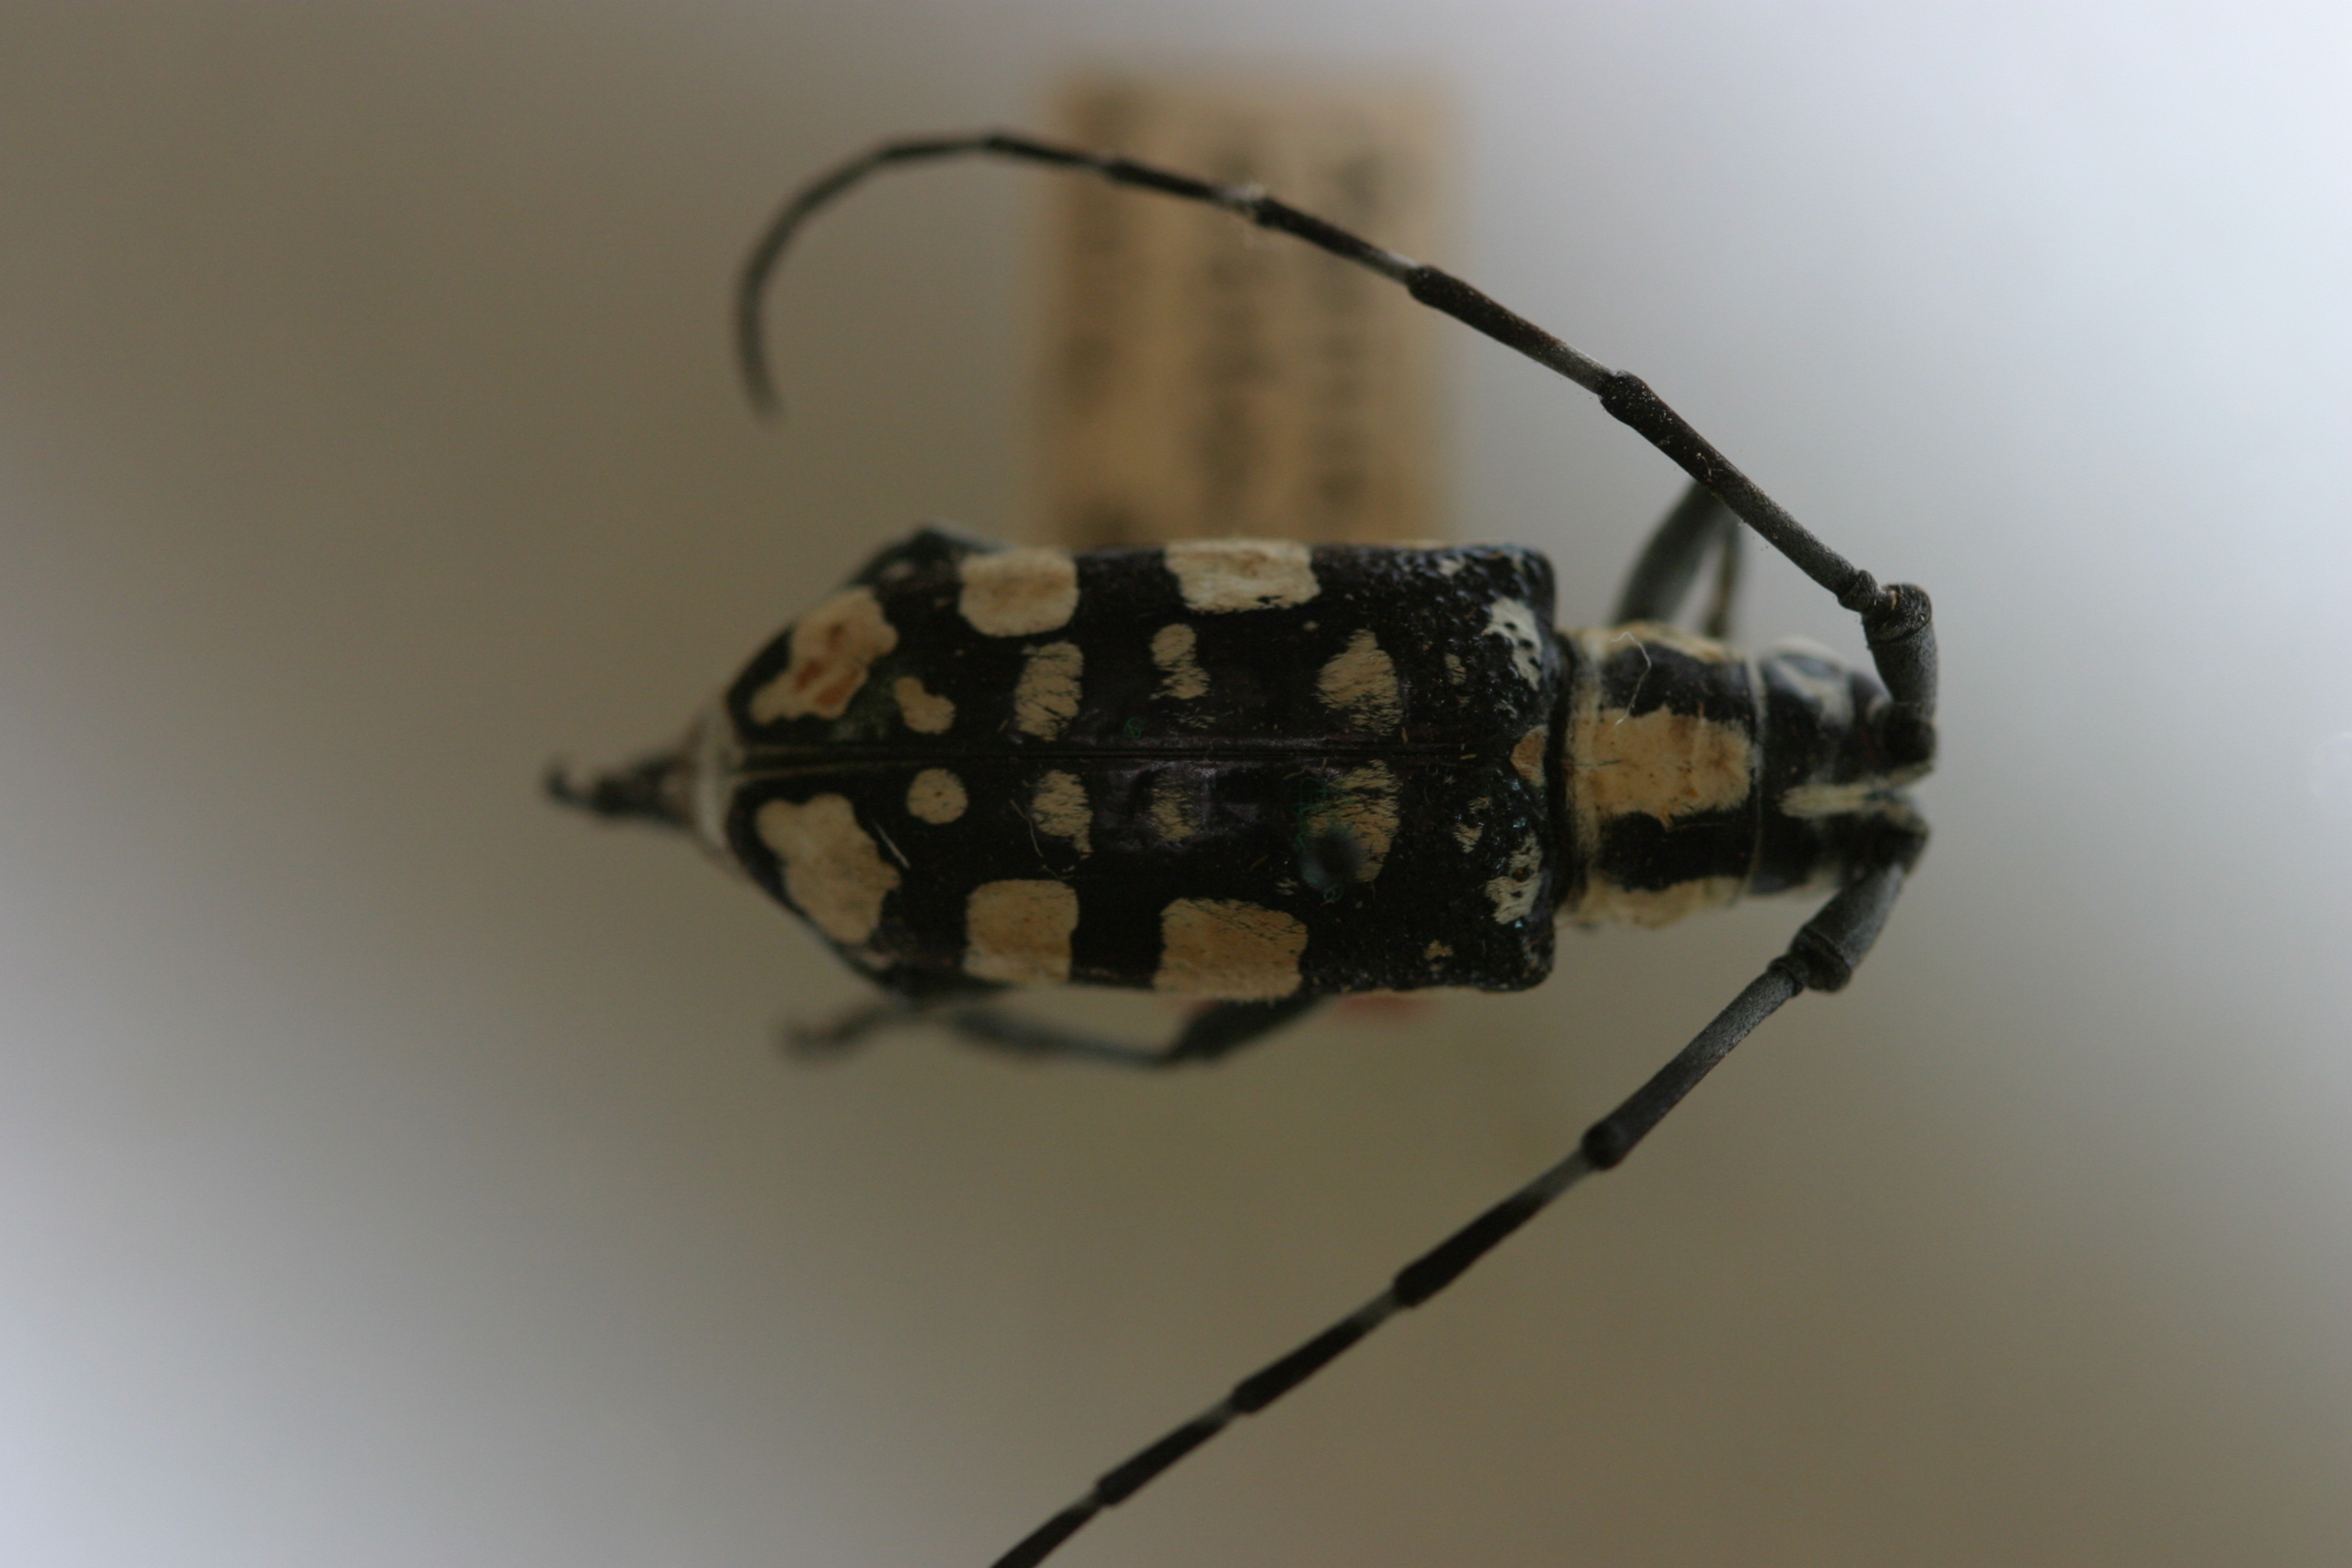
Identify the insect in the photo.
Agnia bakeri
